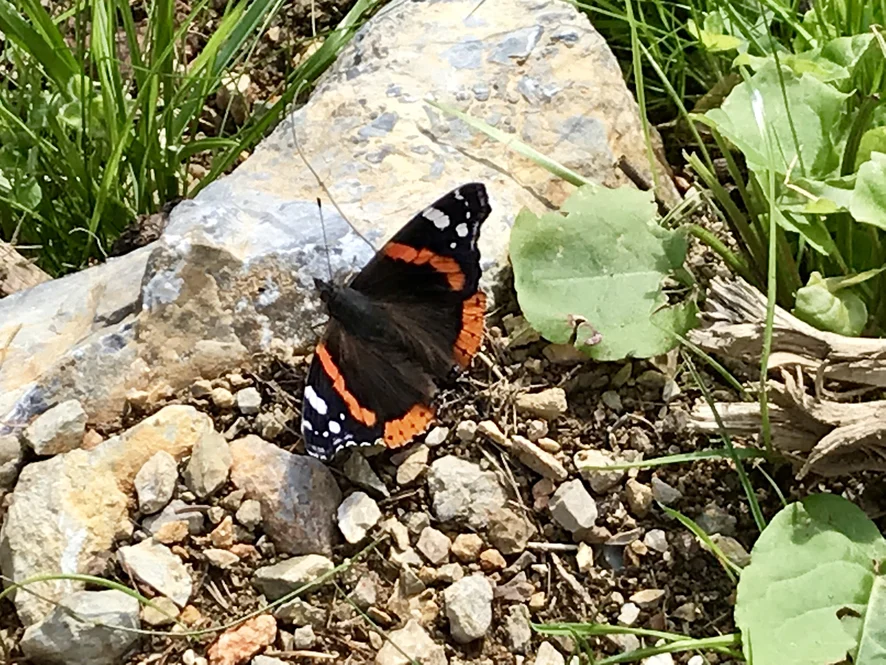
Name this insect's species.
Vanessa atalanta
